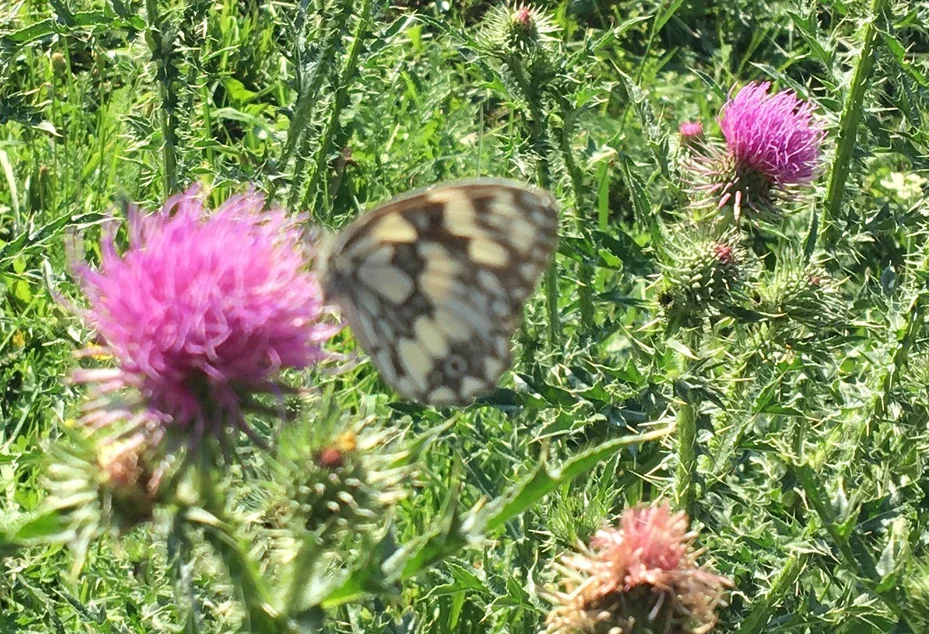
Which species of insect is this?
Melanargia galathea
